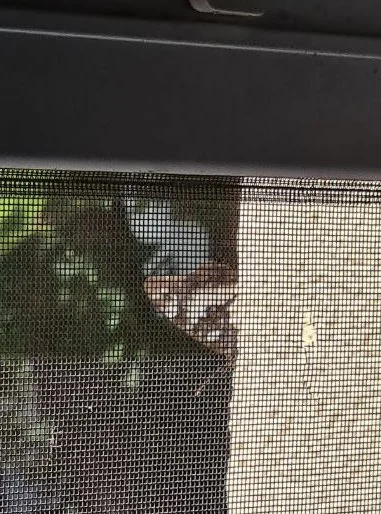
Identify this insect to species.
Brintesia circe
